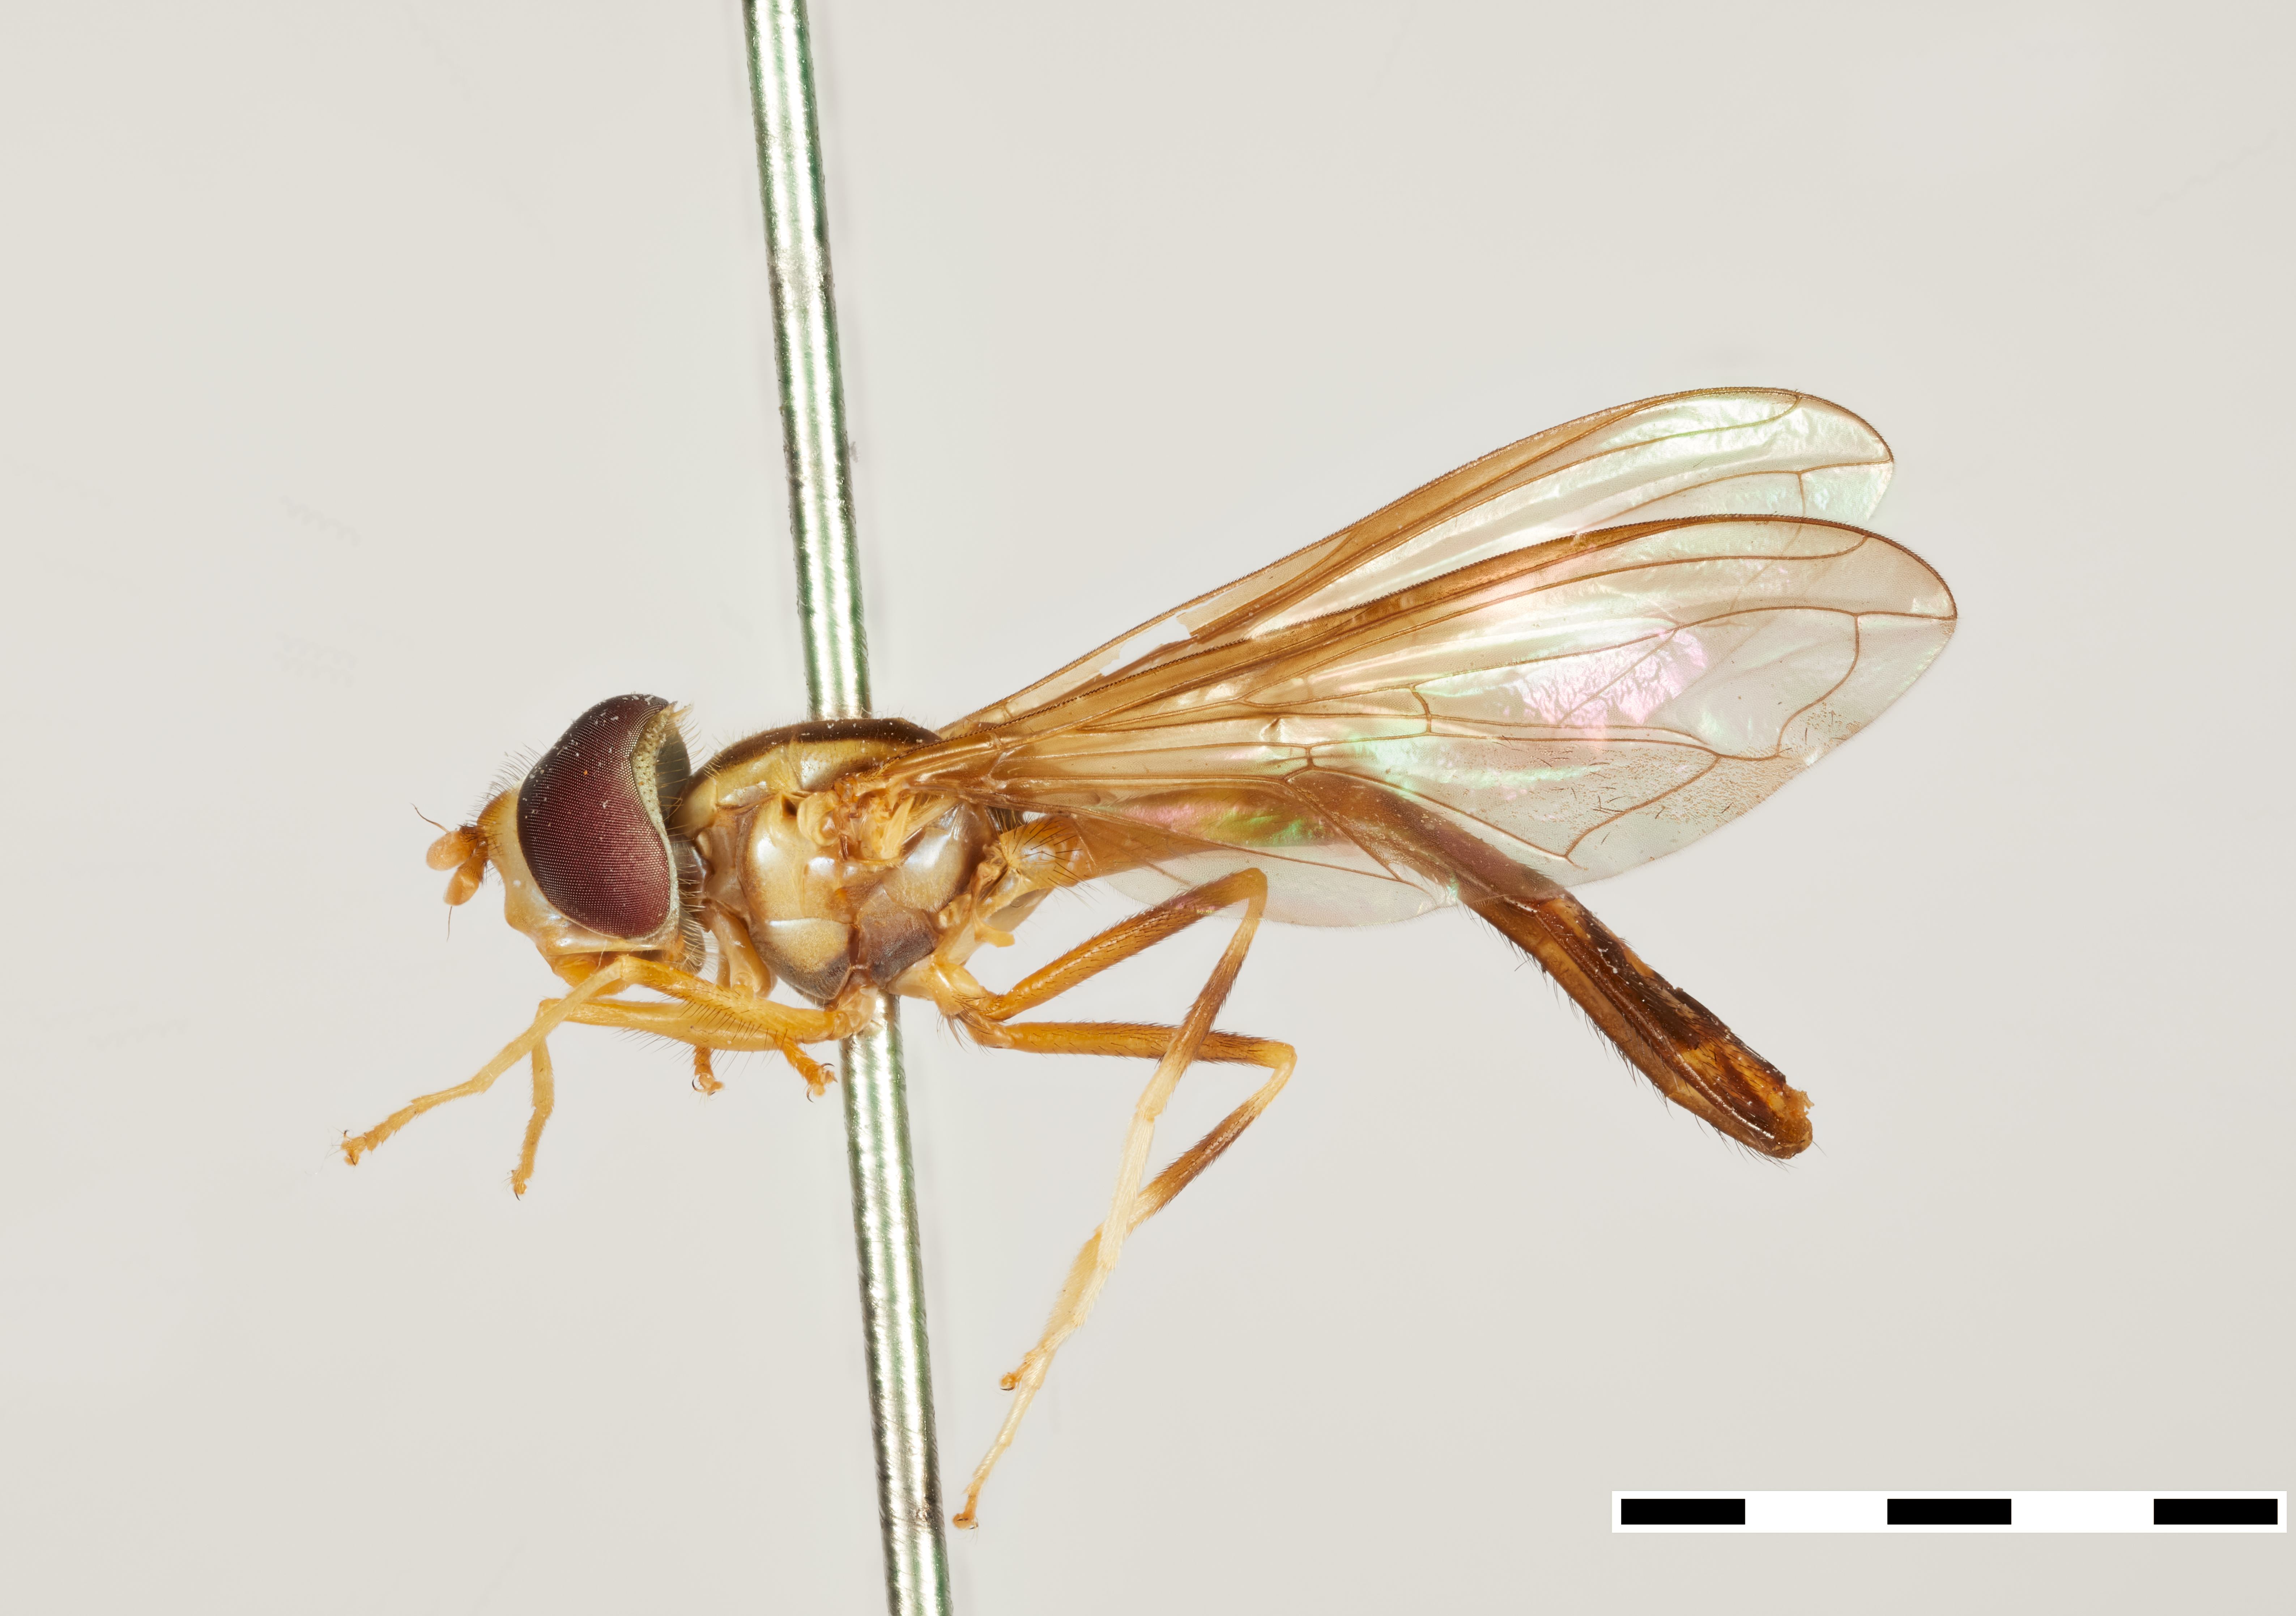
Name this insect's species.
Pelecinobaccha alia
